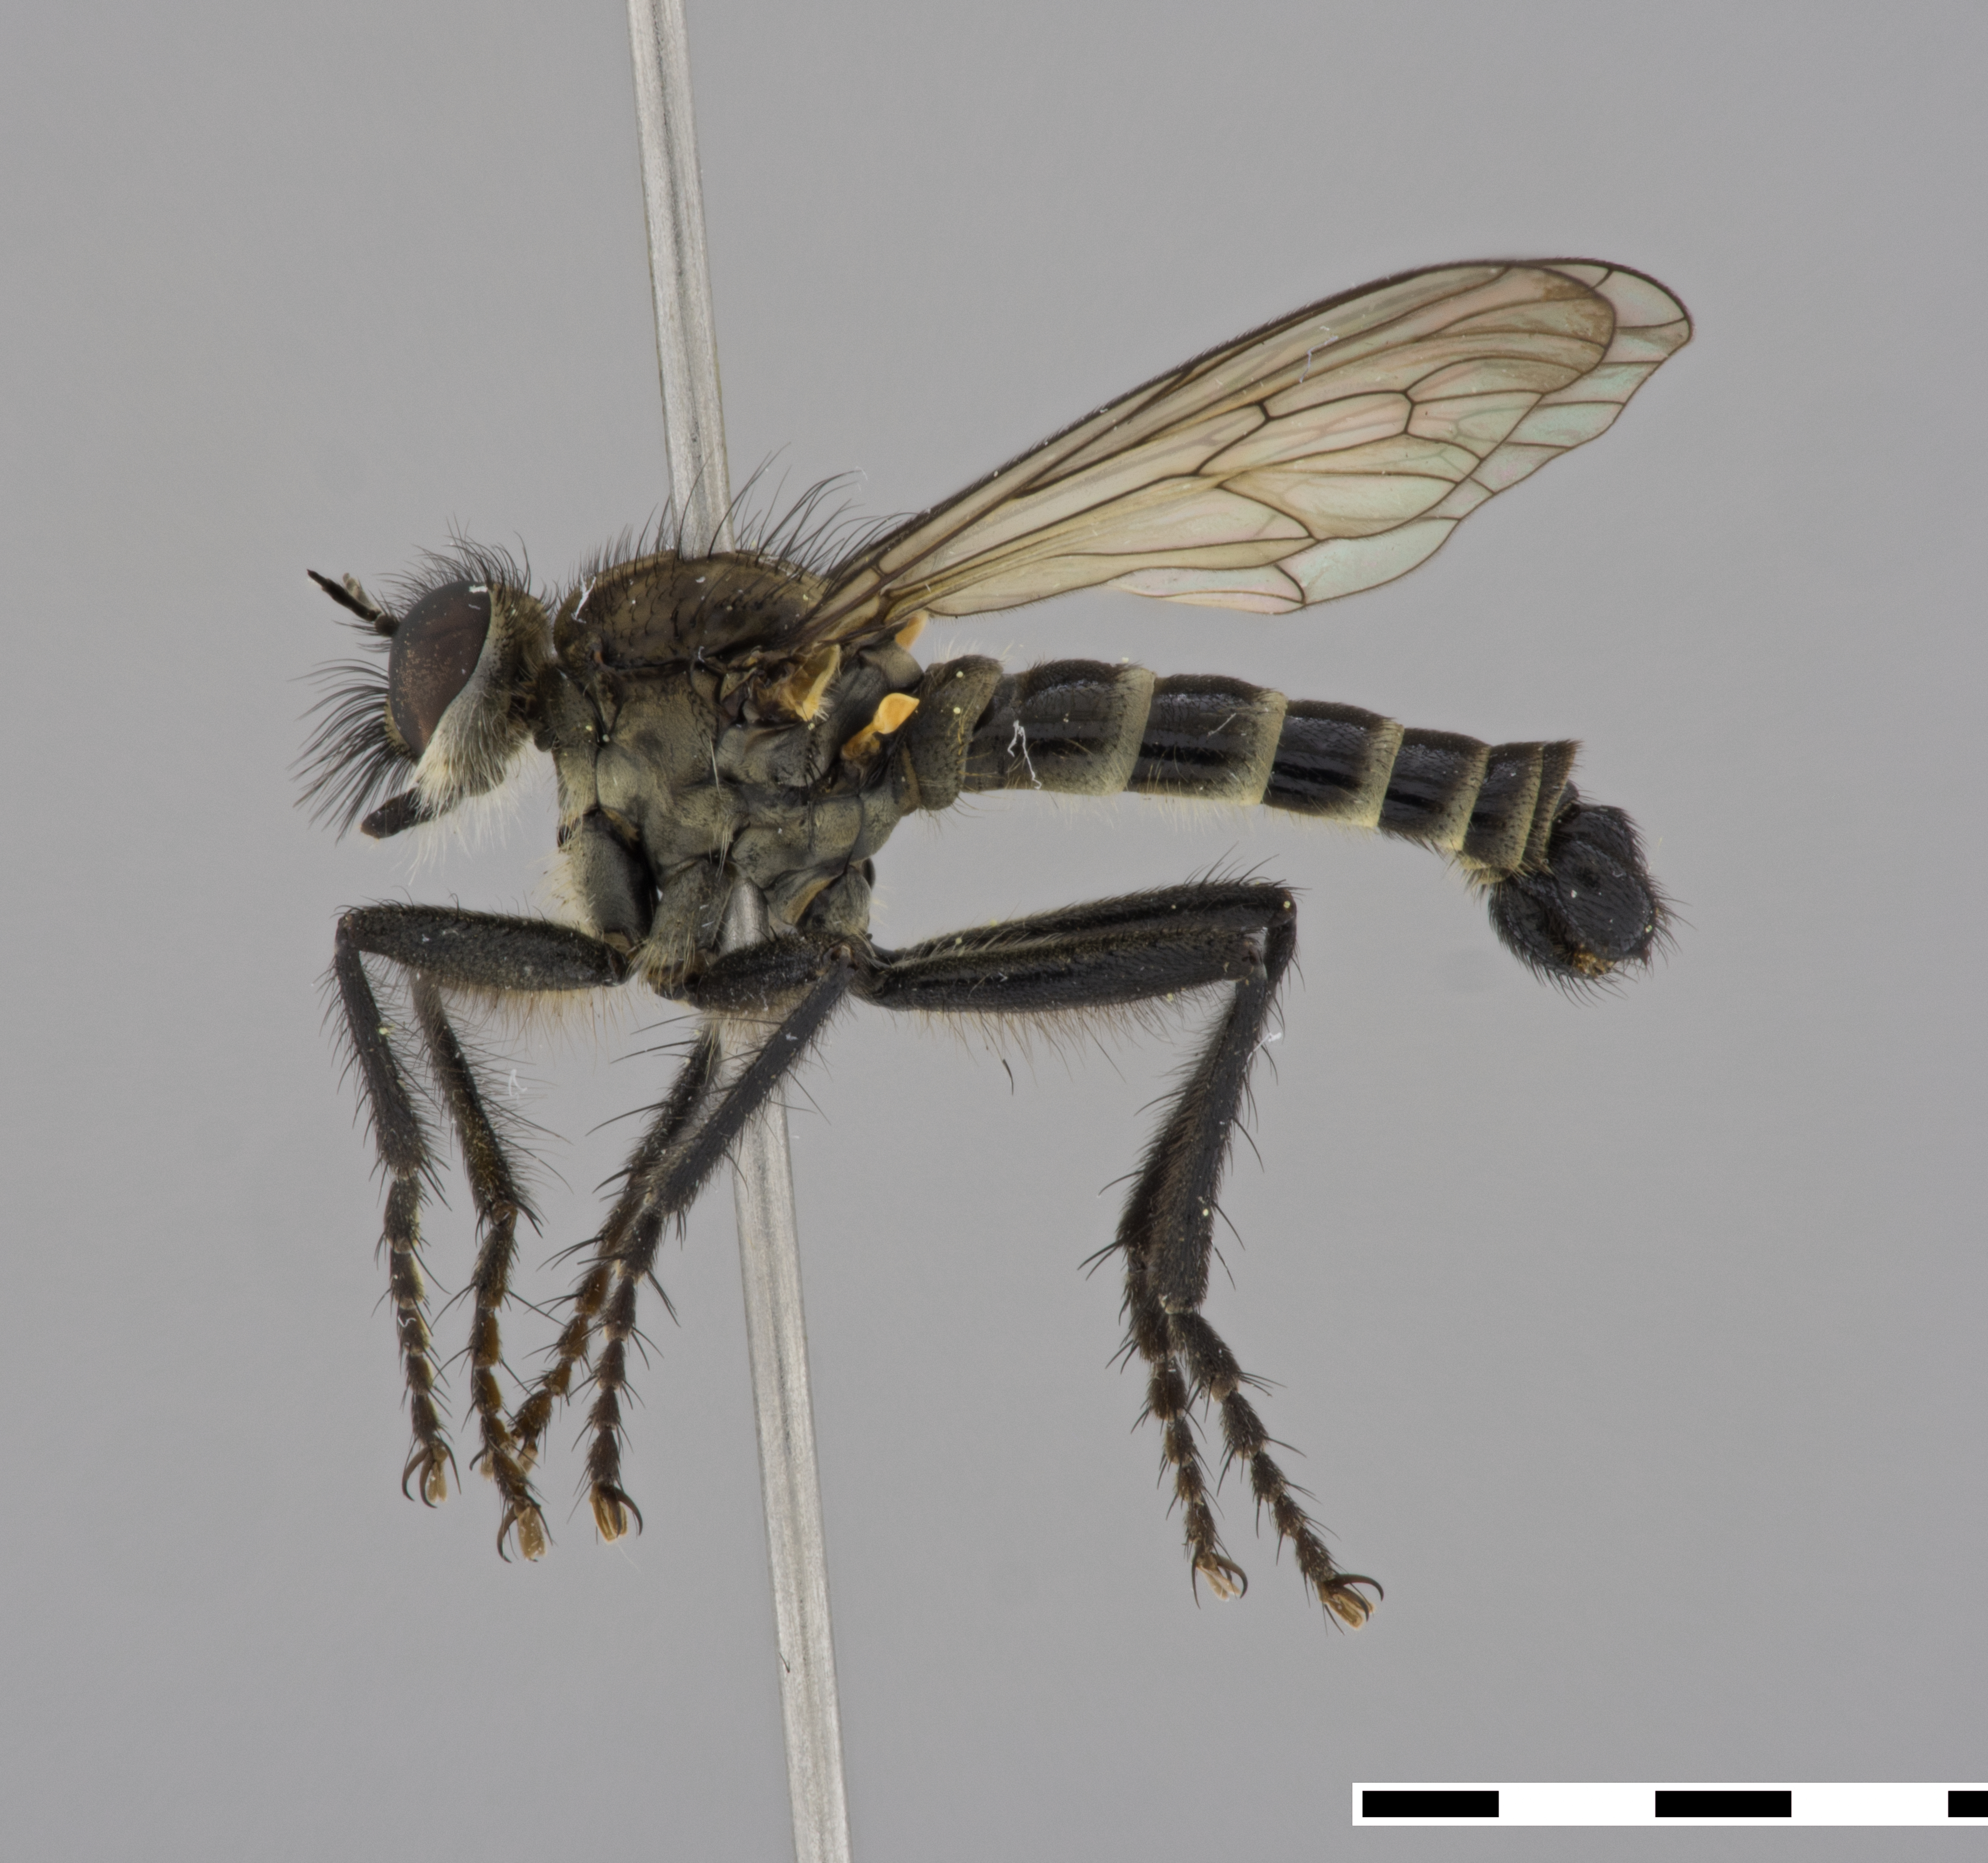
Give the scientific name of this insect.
Lasiopogon cinctus
